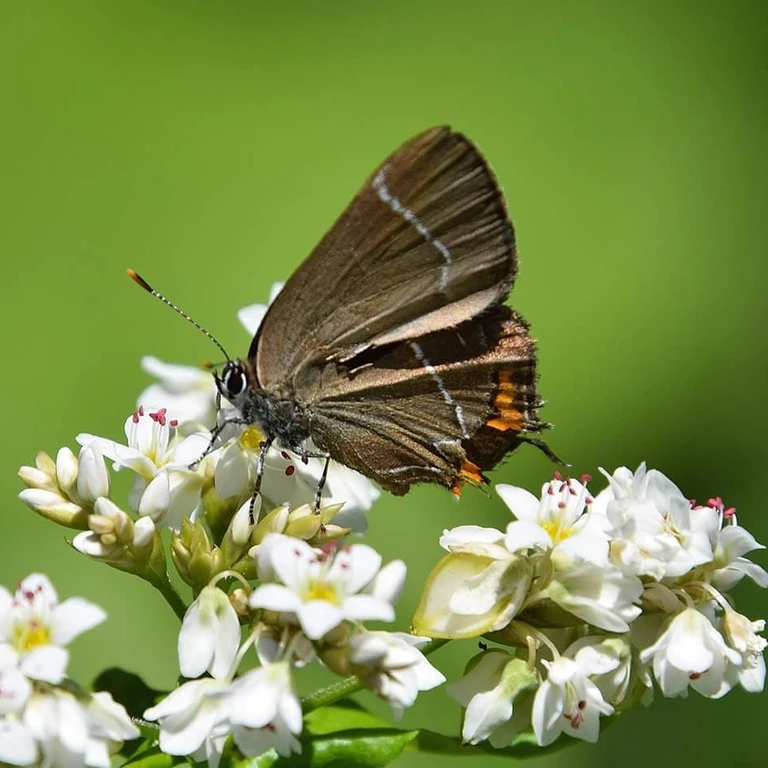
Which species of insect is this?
Satyrium w-album
